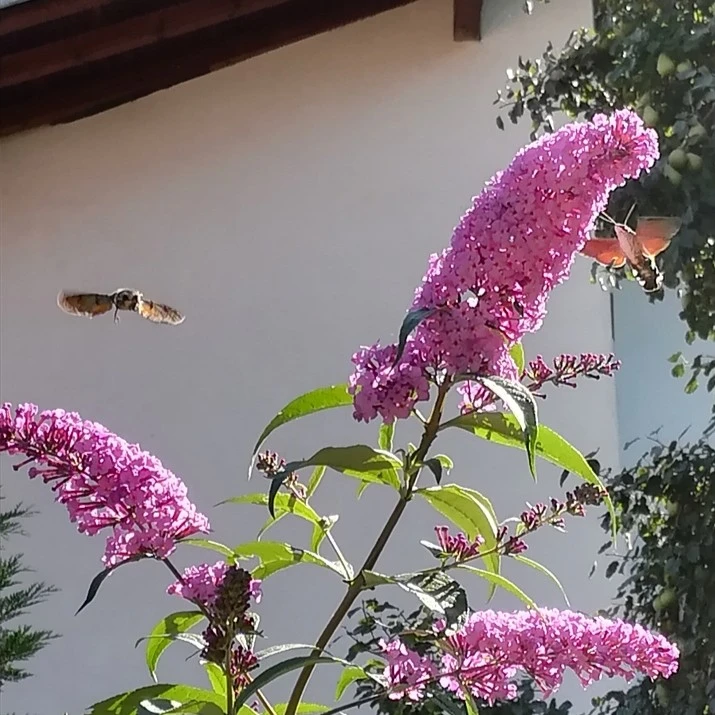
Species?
Macroglossum stellatarum
